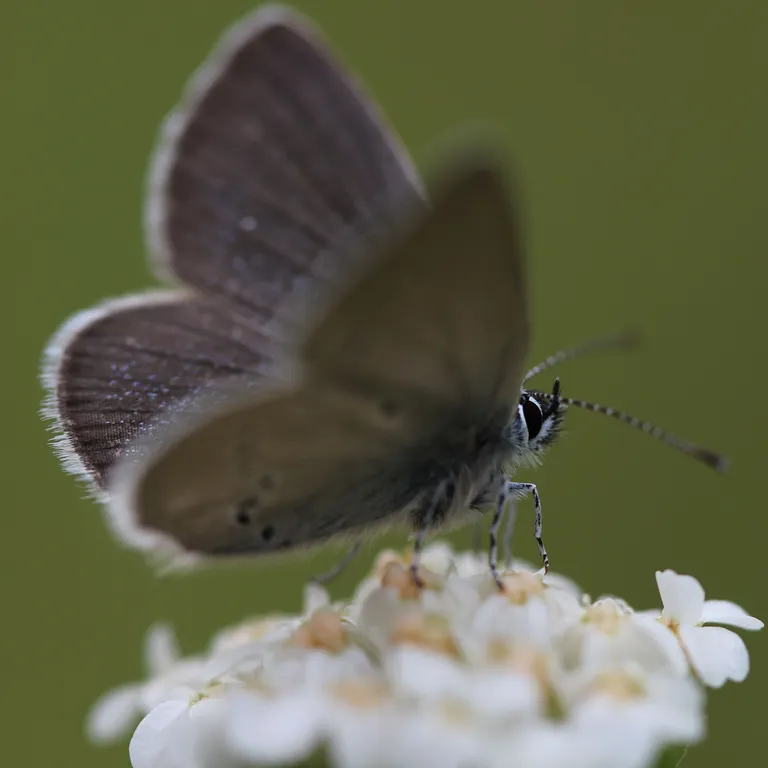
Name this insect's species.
Cupido minimus
